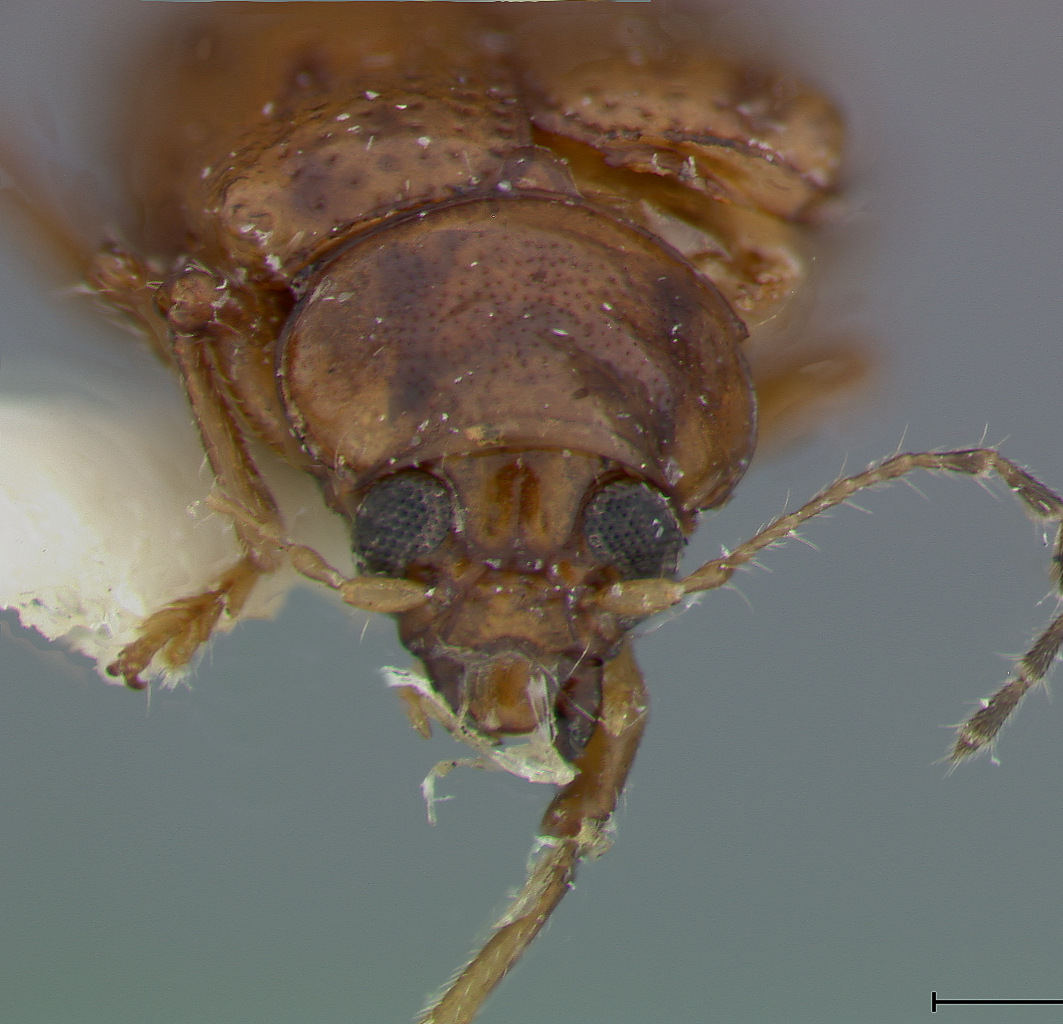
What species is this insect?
Metachroma moaense
